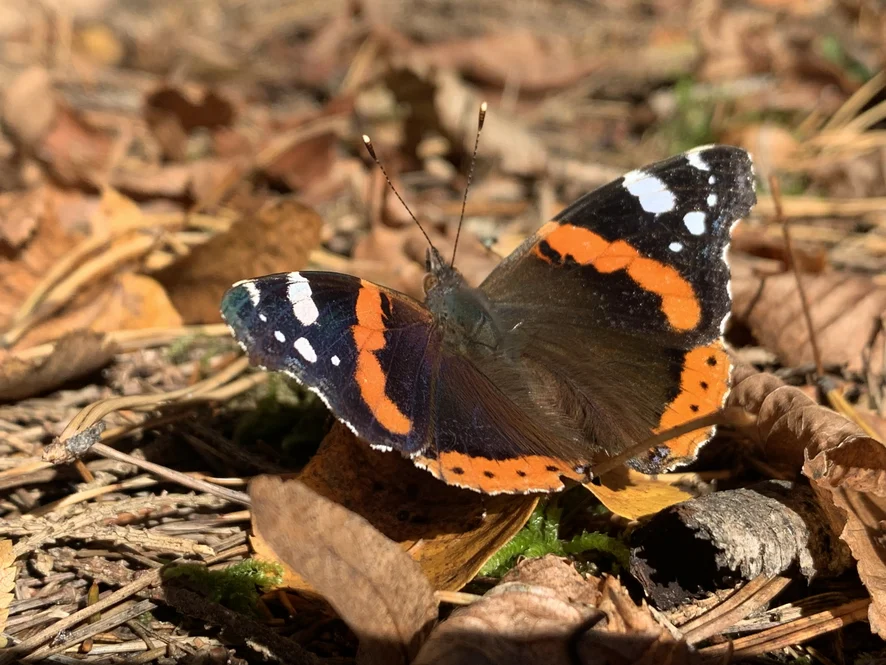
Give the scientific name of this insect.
Vanessa atalanta
